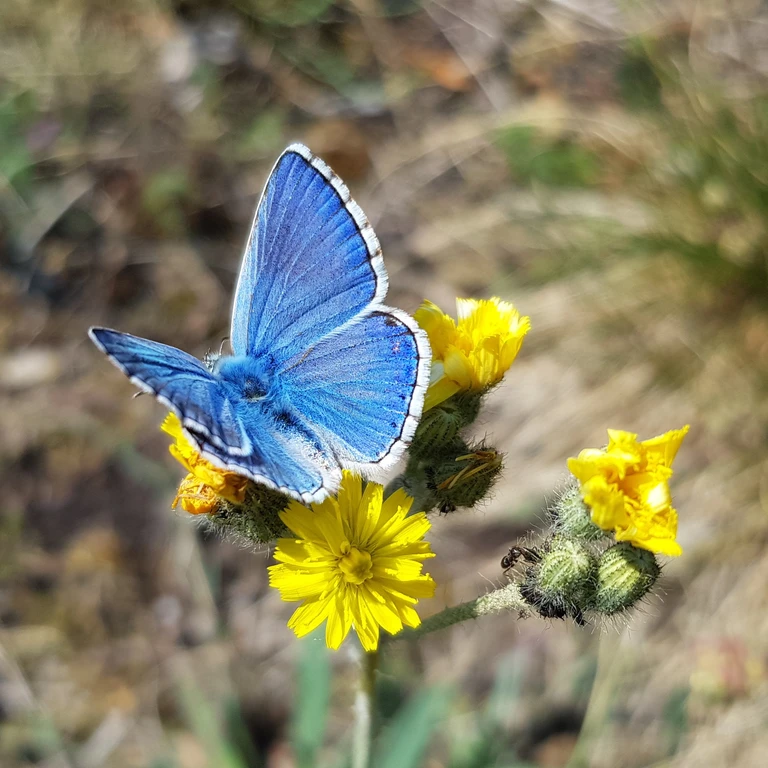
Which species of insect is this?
Lysandra bellargus
